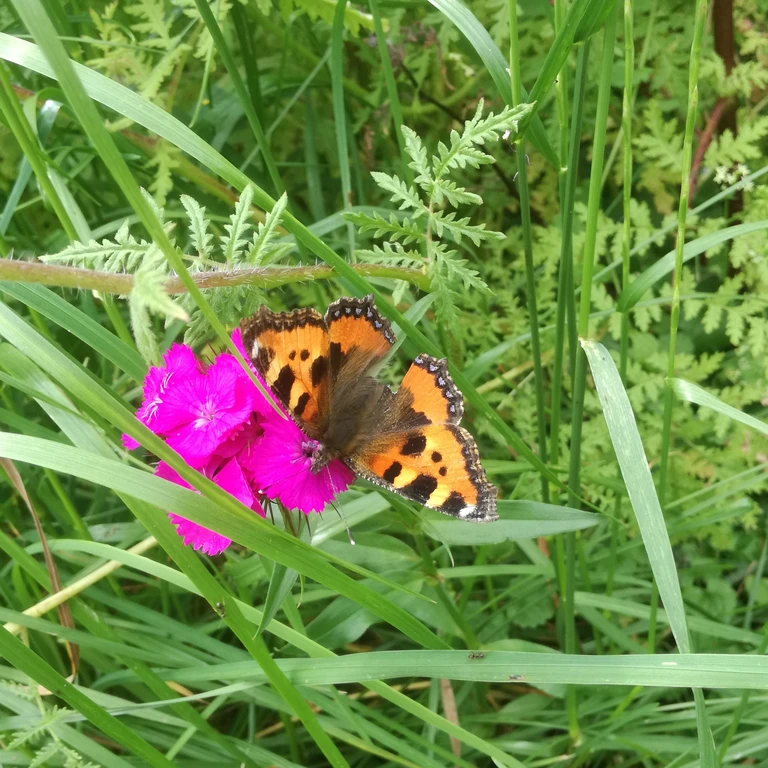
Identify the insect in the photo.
Aglais urticae
